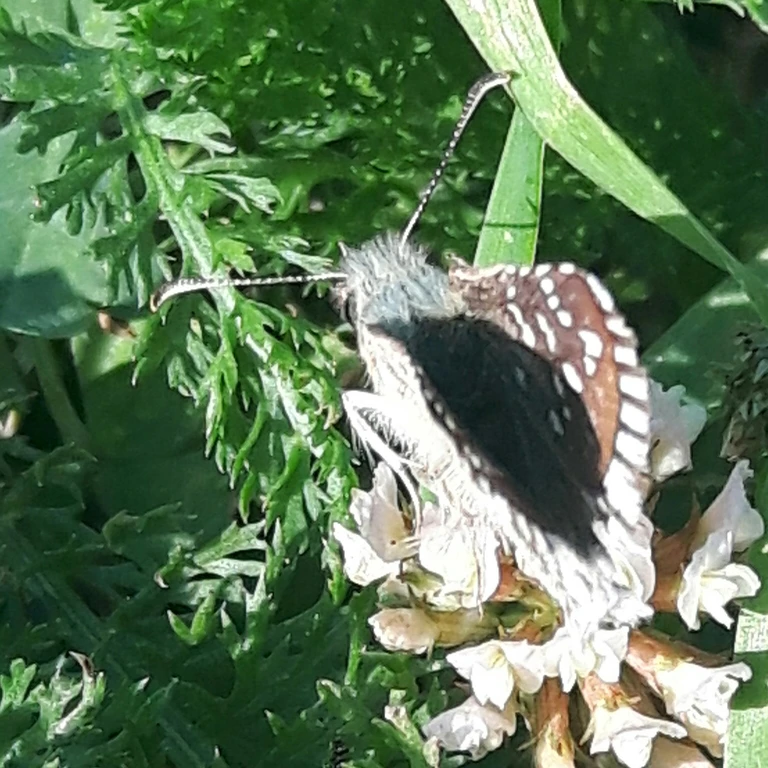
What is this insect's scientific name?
Pyrgus malvae
